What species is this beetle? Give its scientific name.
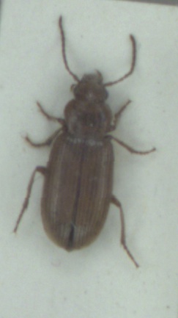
Dicheirotrichus gustavii
